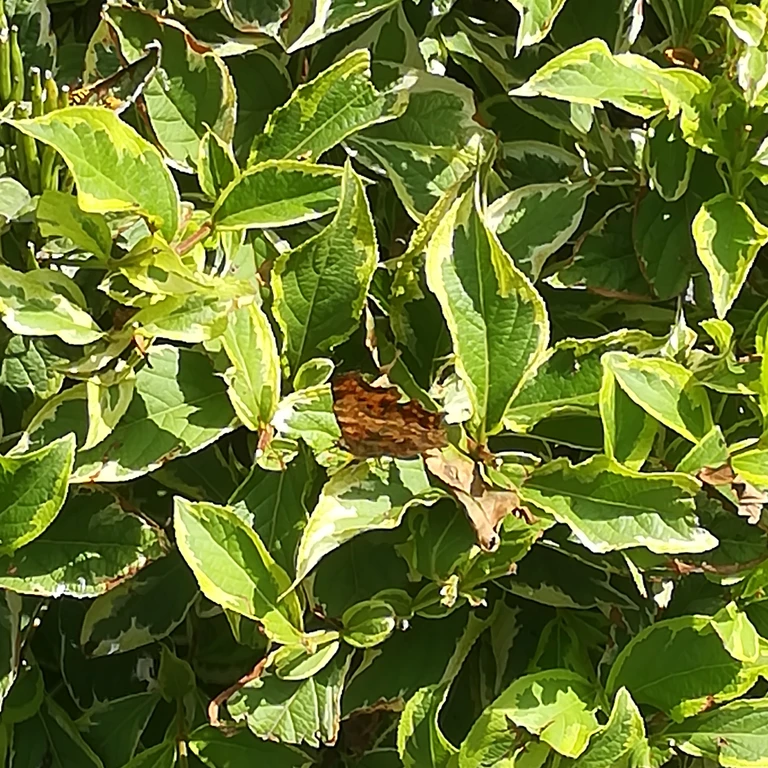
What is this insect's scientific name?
Polygonia c-album
